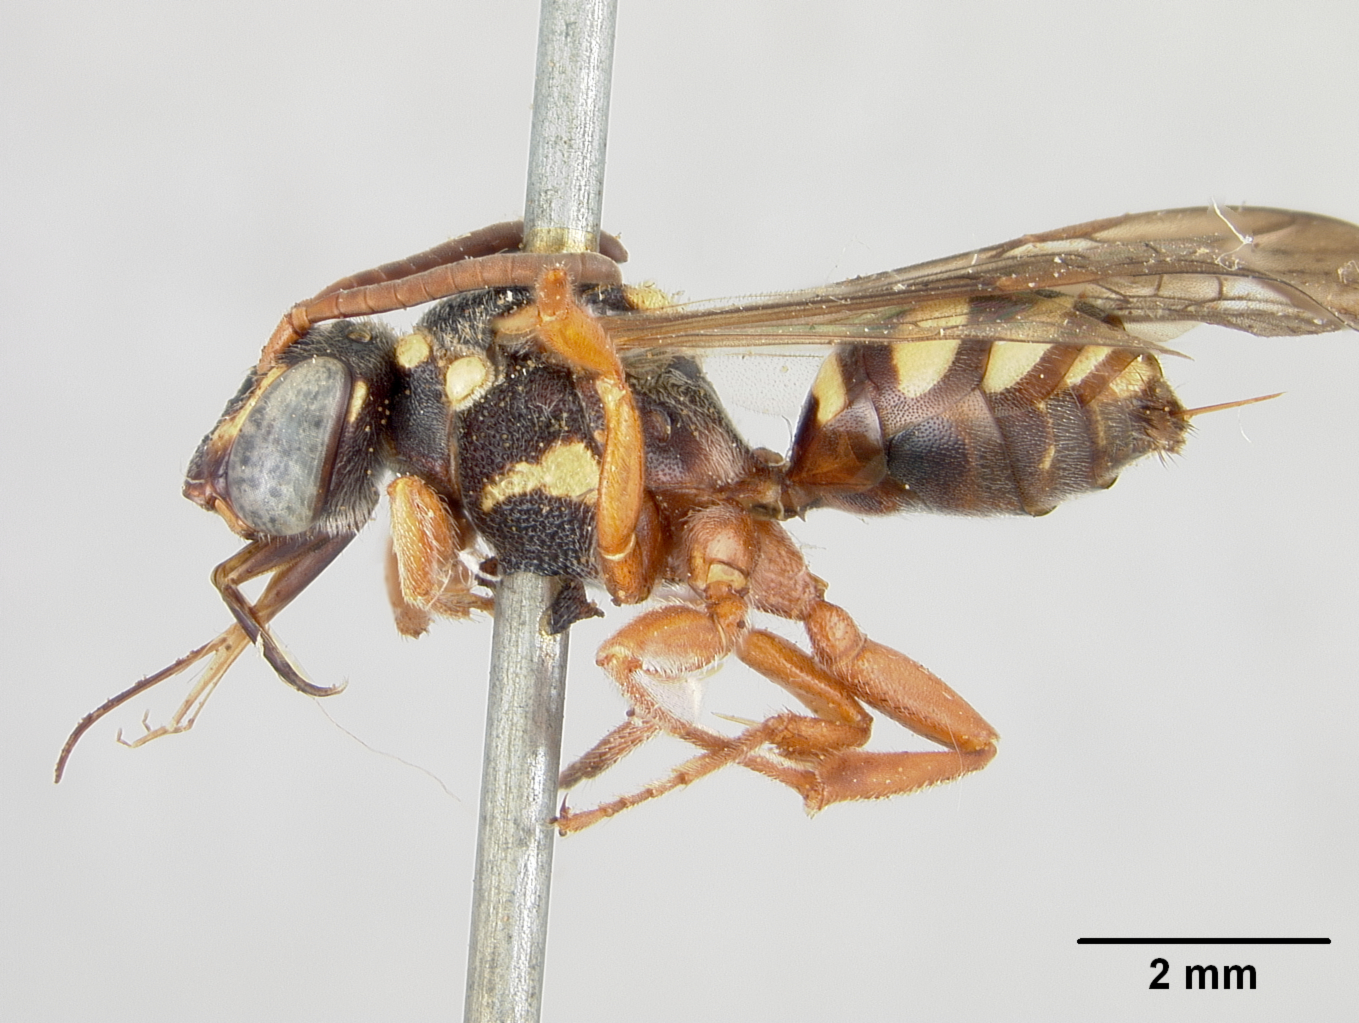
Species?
Nomada neomexicana
